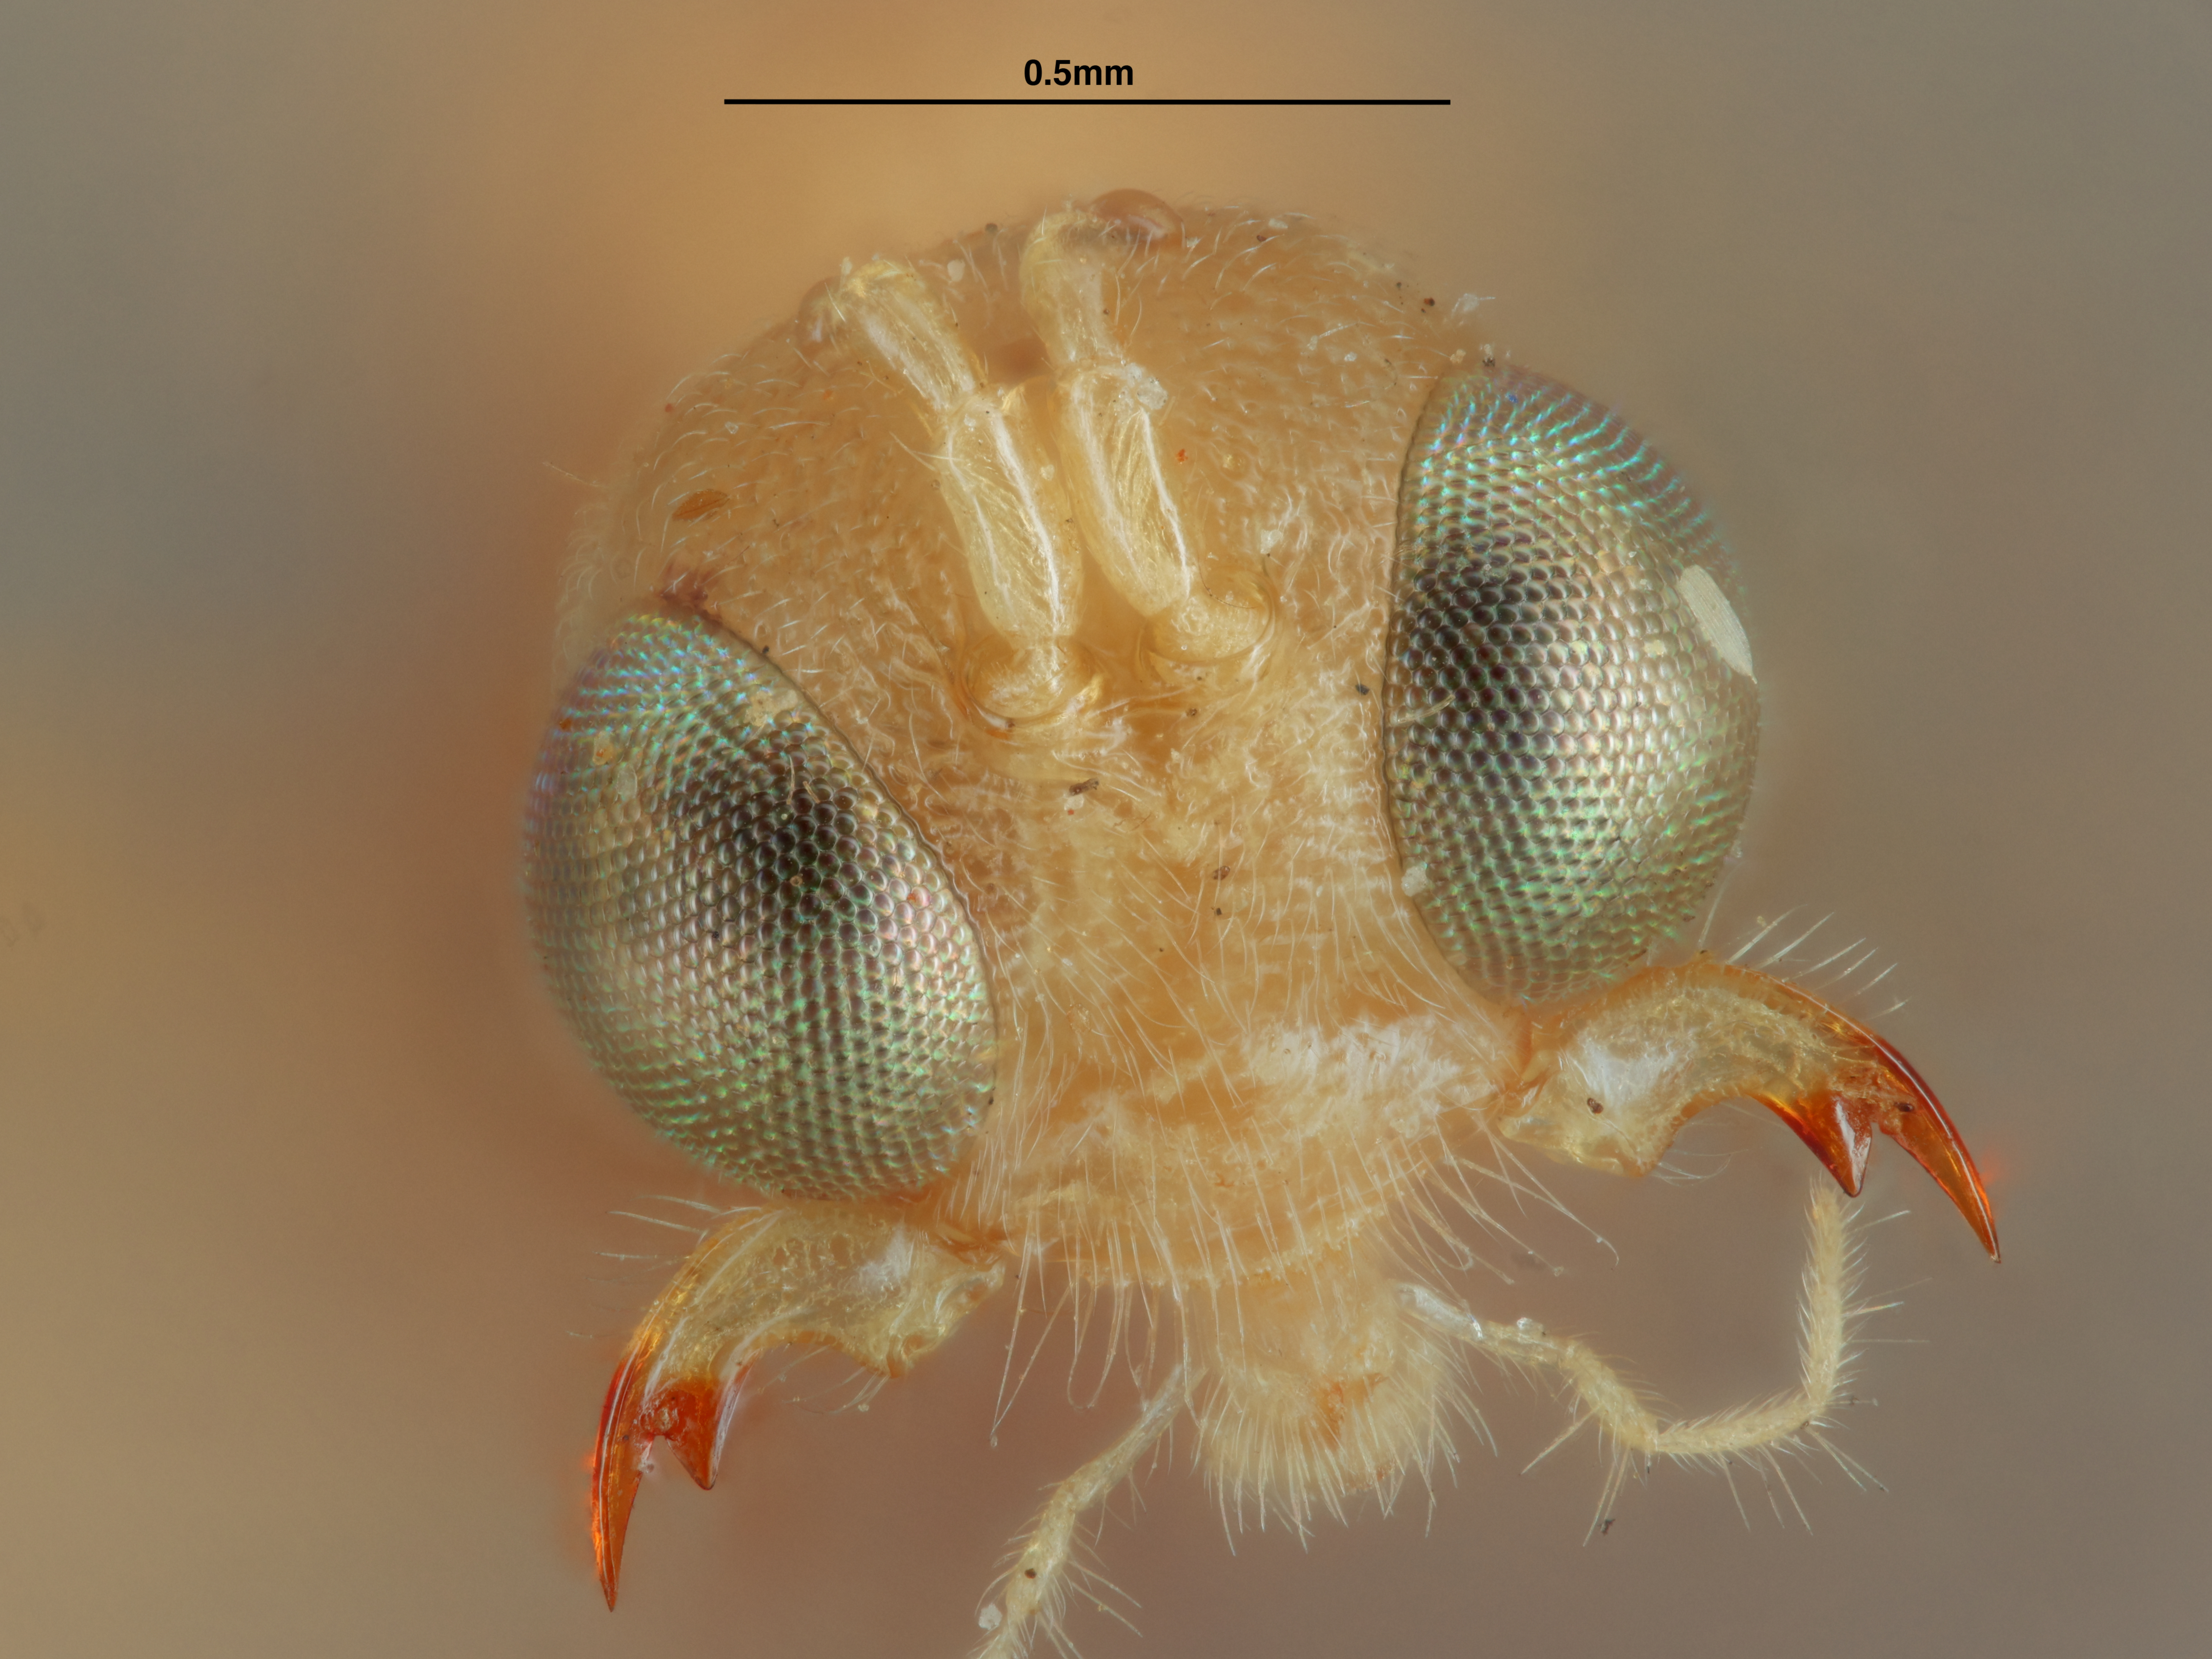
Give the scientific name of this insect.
Chrysopophthorus orientalis
